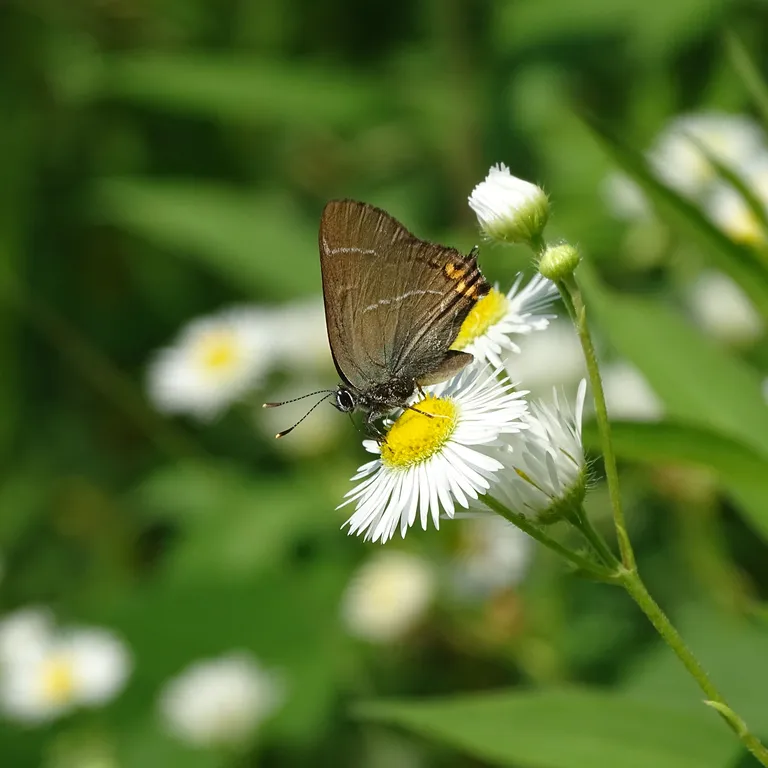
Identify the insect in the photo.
Satyrium w-album
